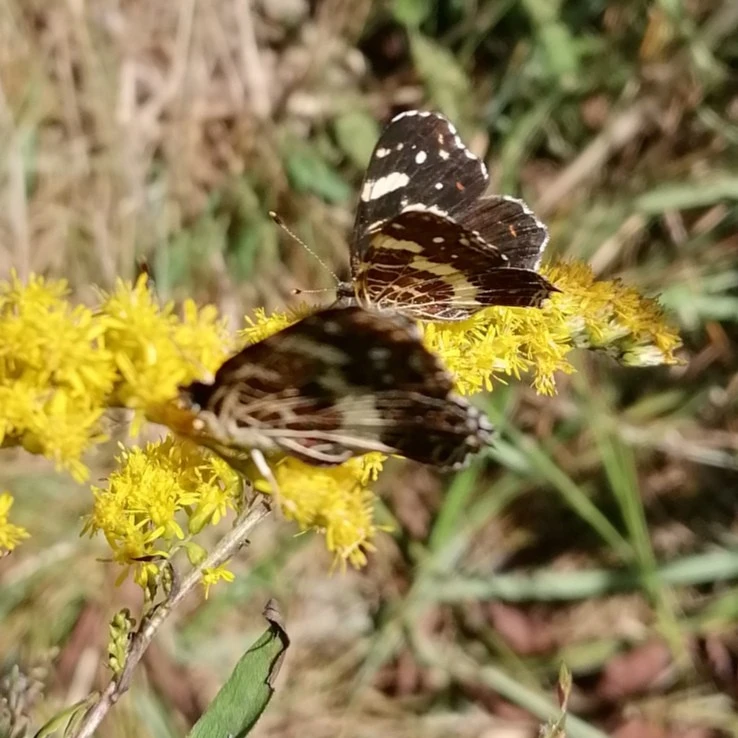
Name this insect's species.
Araschnia levana
